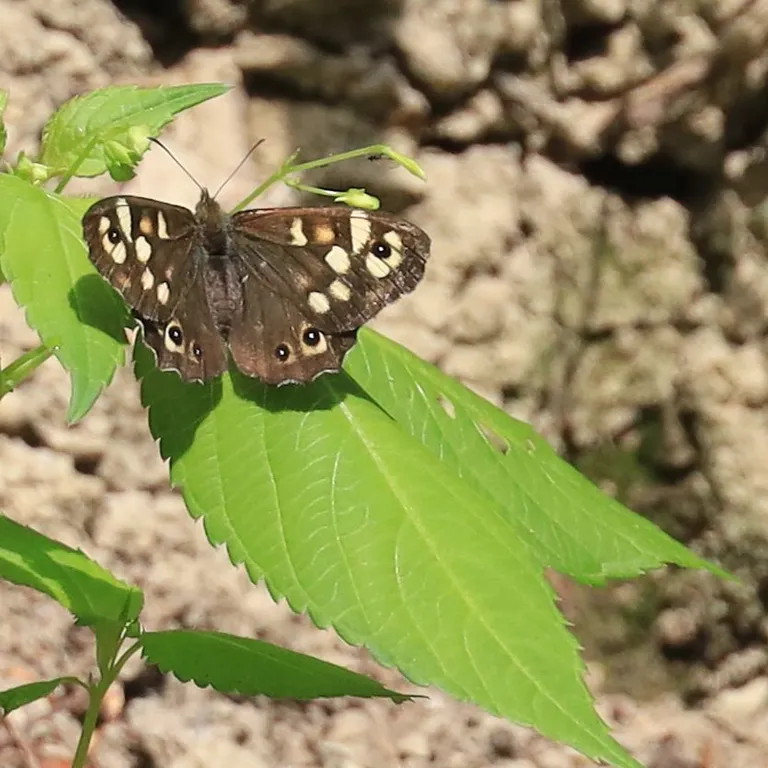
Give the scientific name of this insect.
Pararge aegeria
